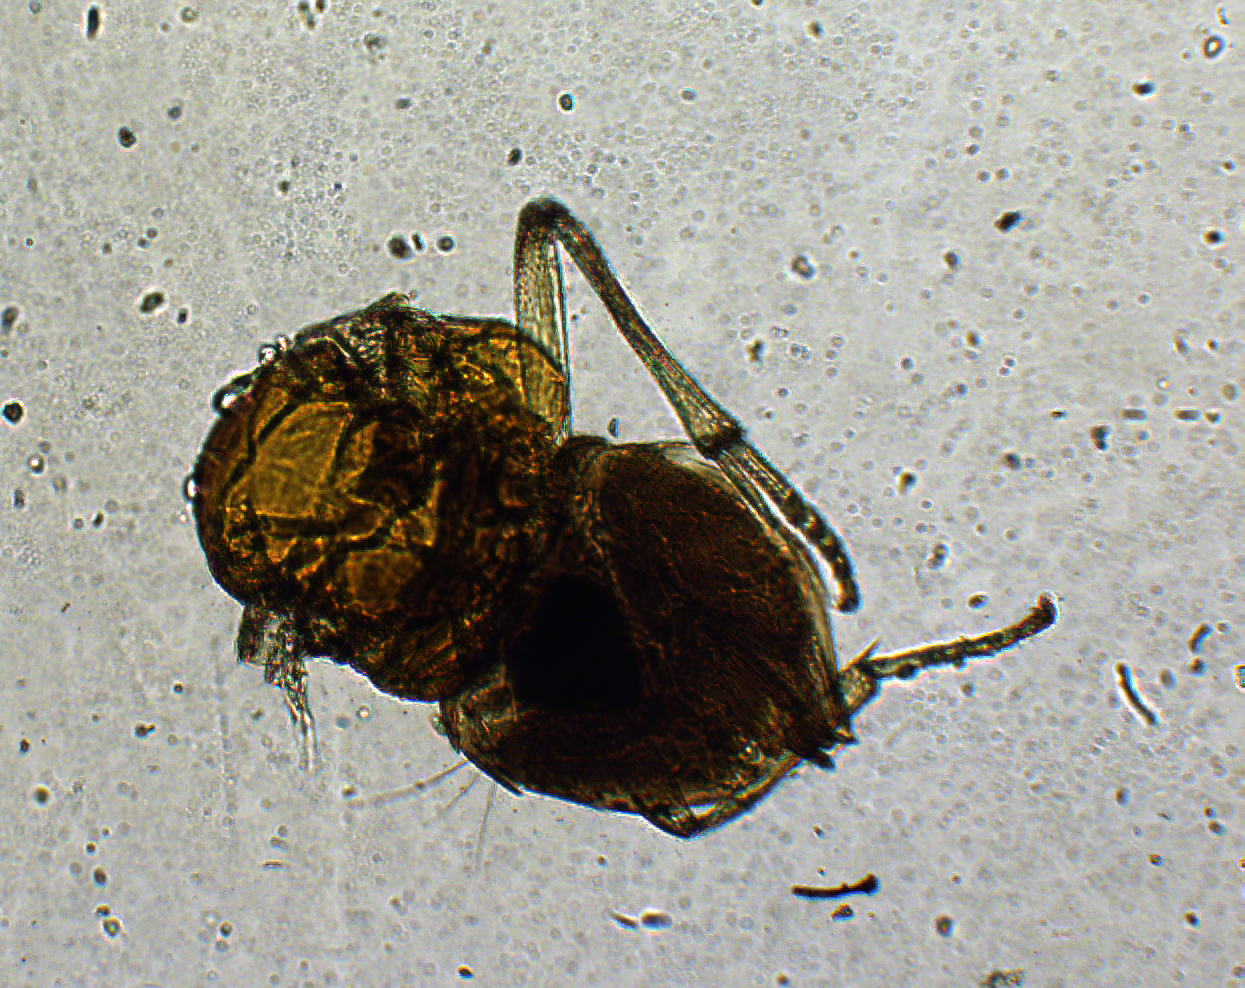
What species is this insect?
Anagyrus agraensis
